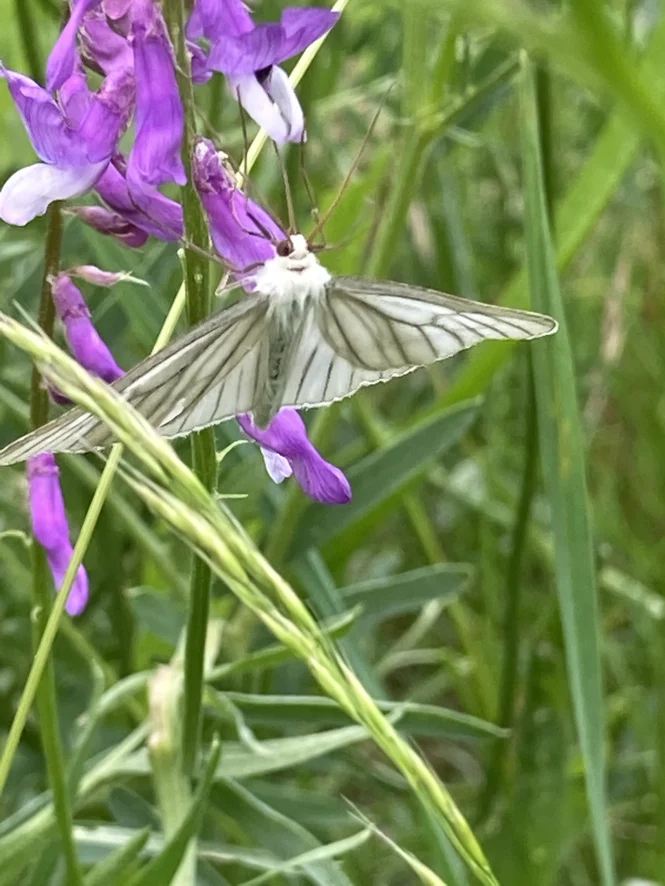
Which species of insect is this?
Siona lineata
